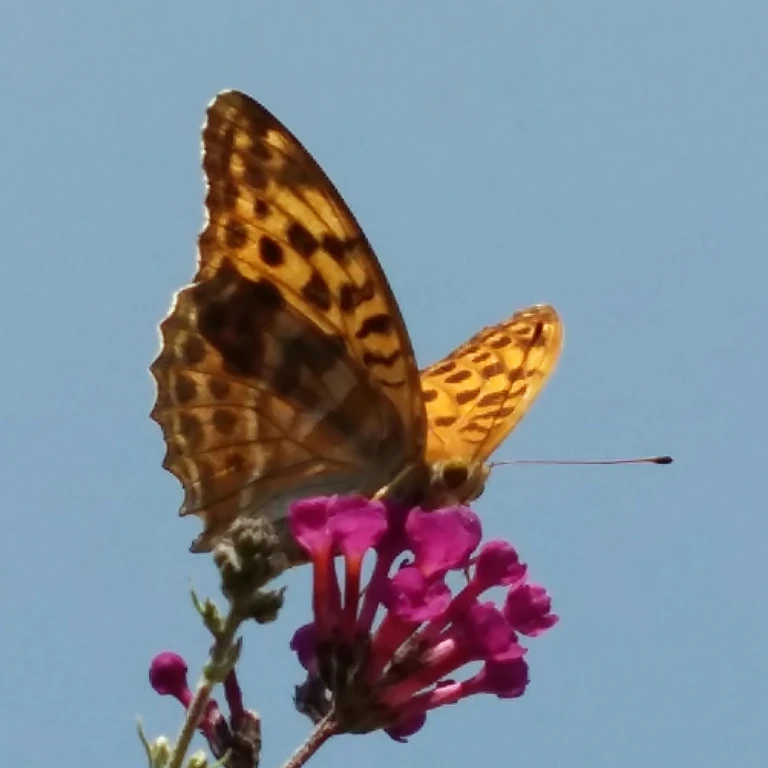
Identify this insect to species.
Argynnis paphia
